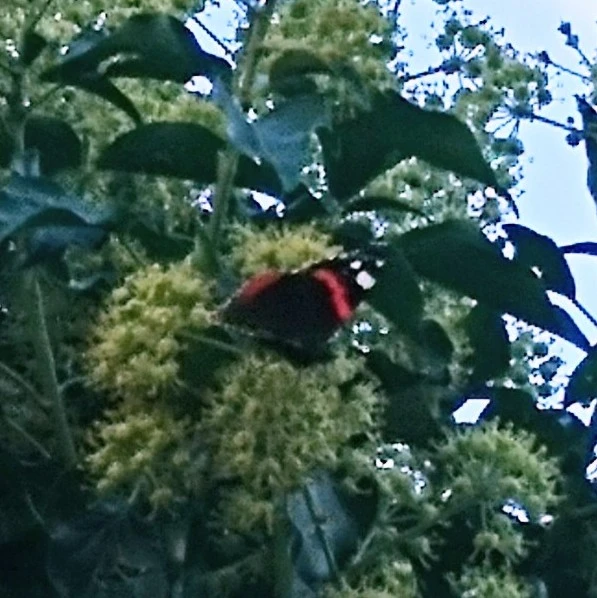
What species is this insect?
Vanessa atalanta
